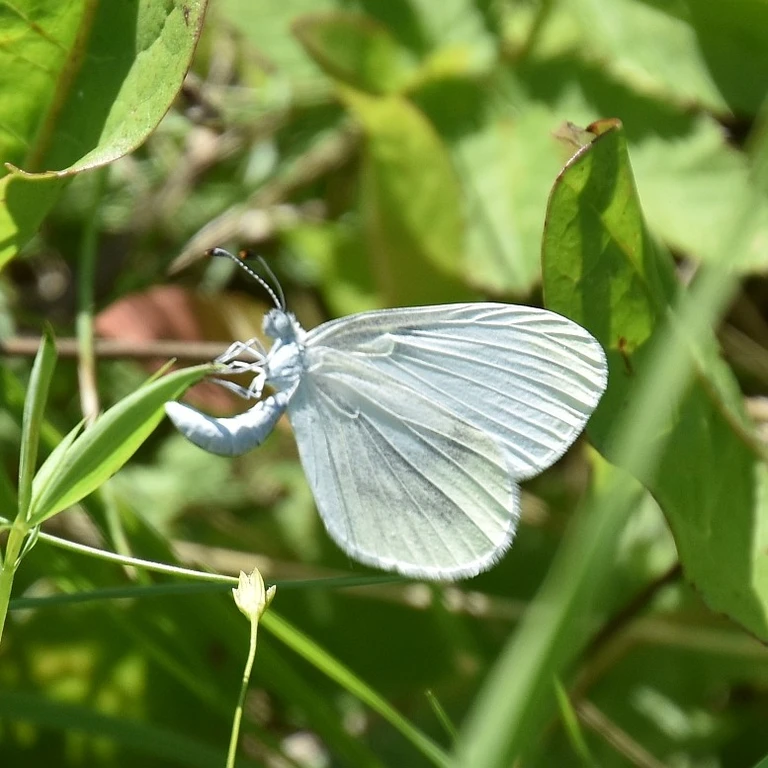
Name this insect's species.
Leptidea sinapis/juvernica
